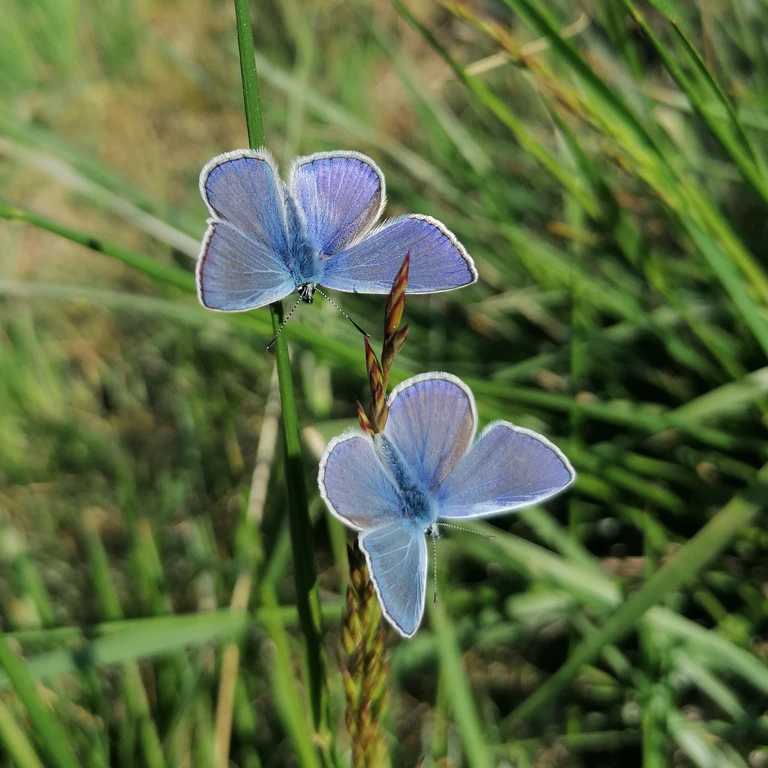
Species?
Polyommatus icarus
